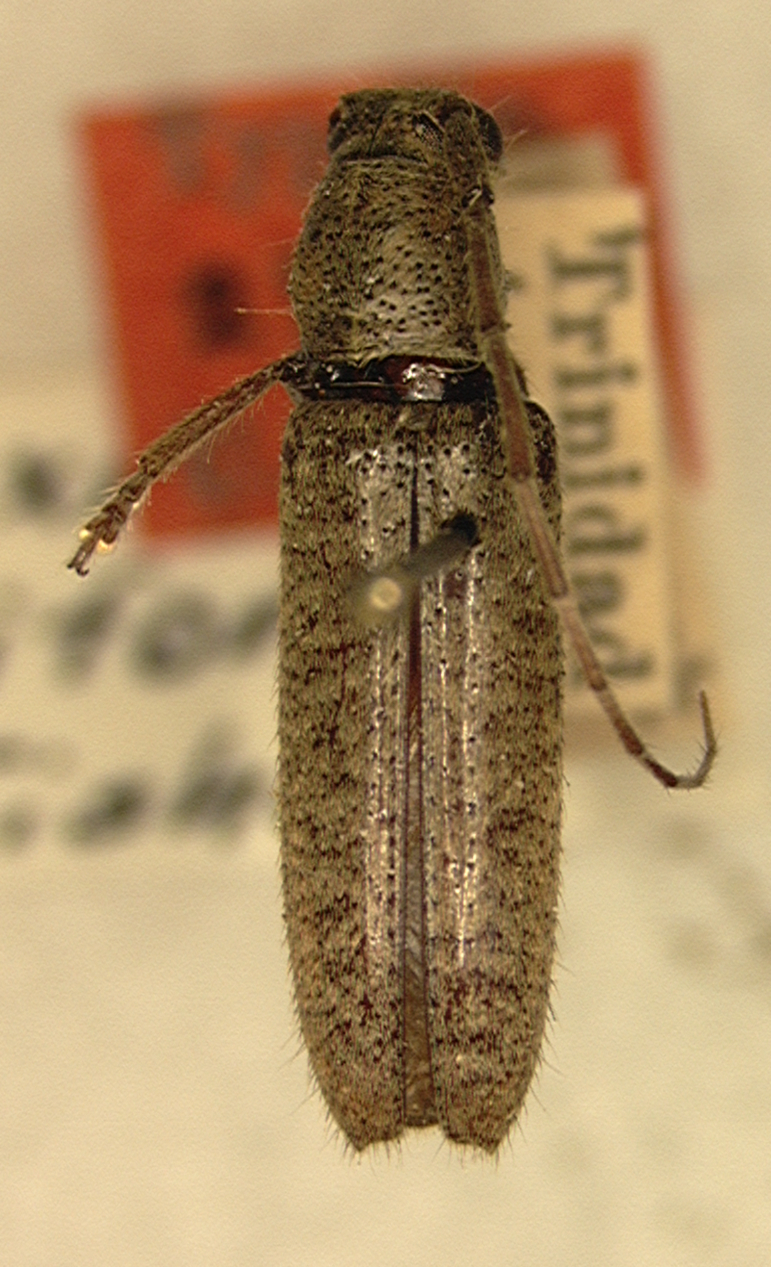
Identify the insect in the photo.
Ataxia uniformis
